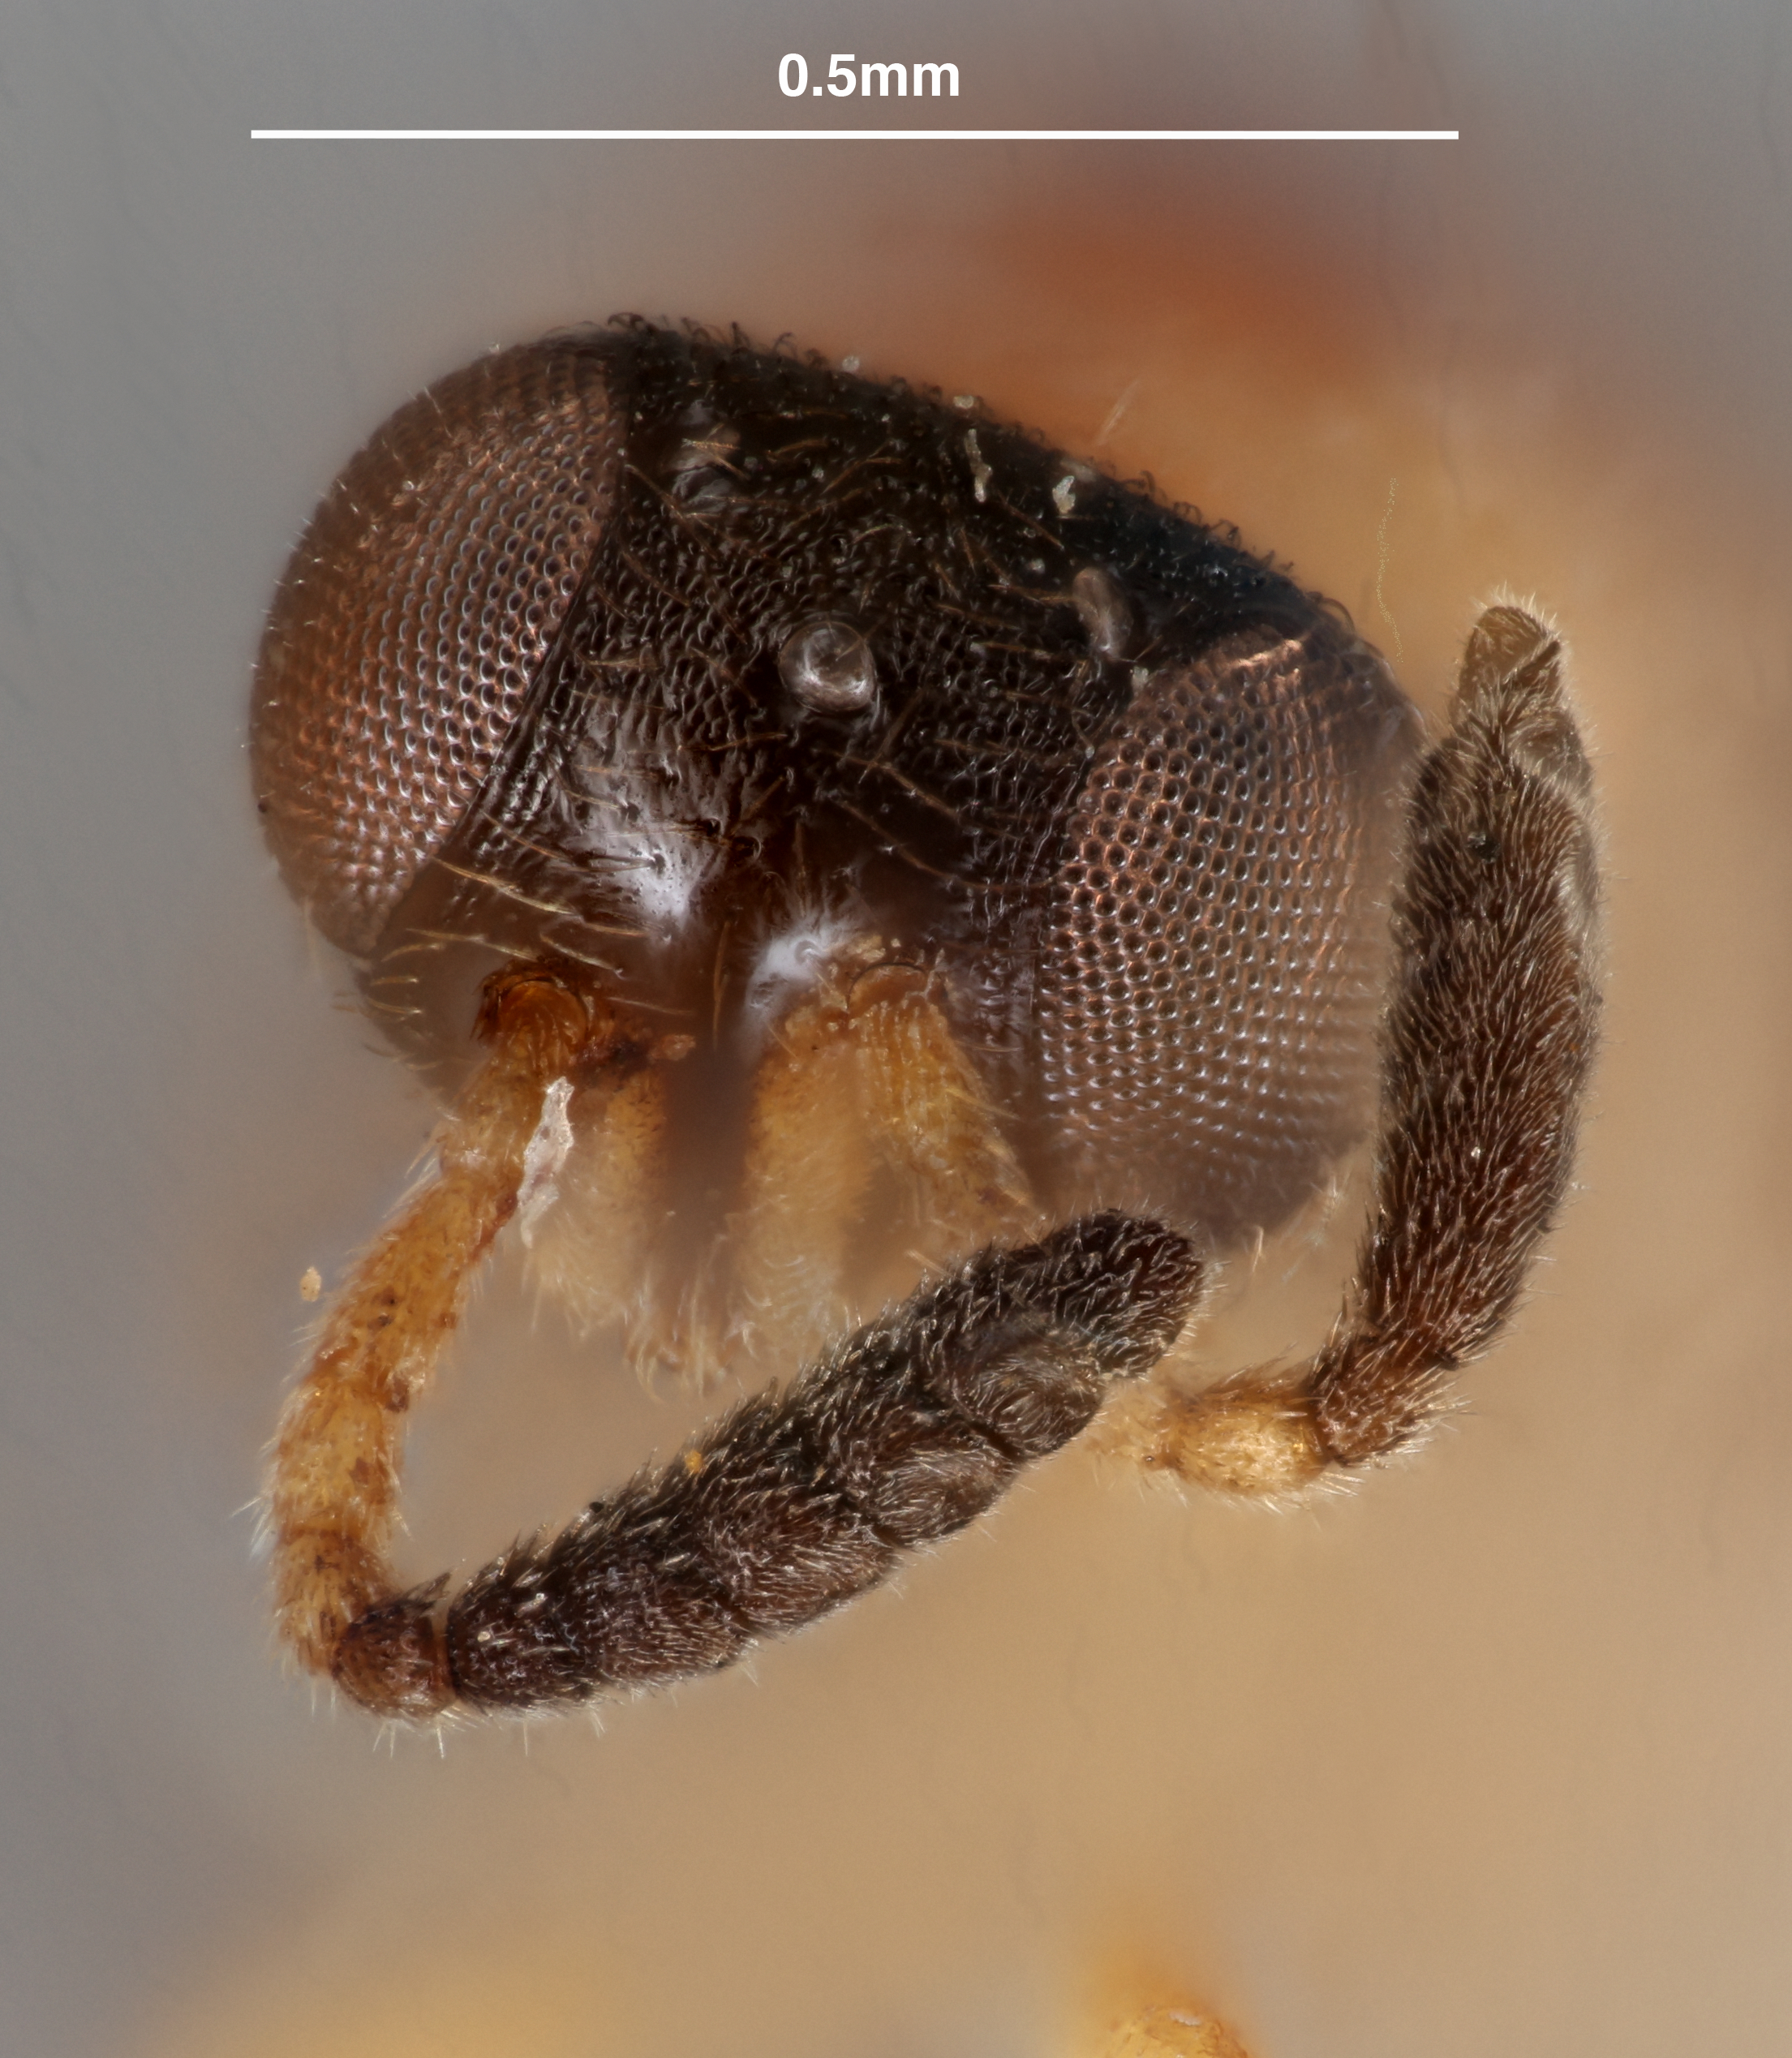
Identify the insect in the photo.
Calliscelio orientalis
